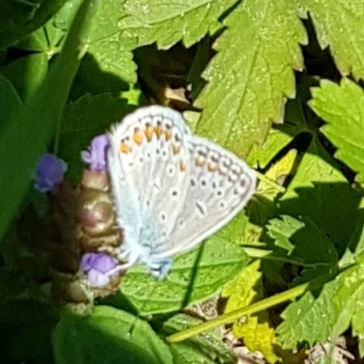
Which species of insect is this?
Polyommatus icarus
